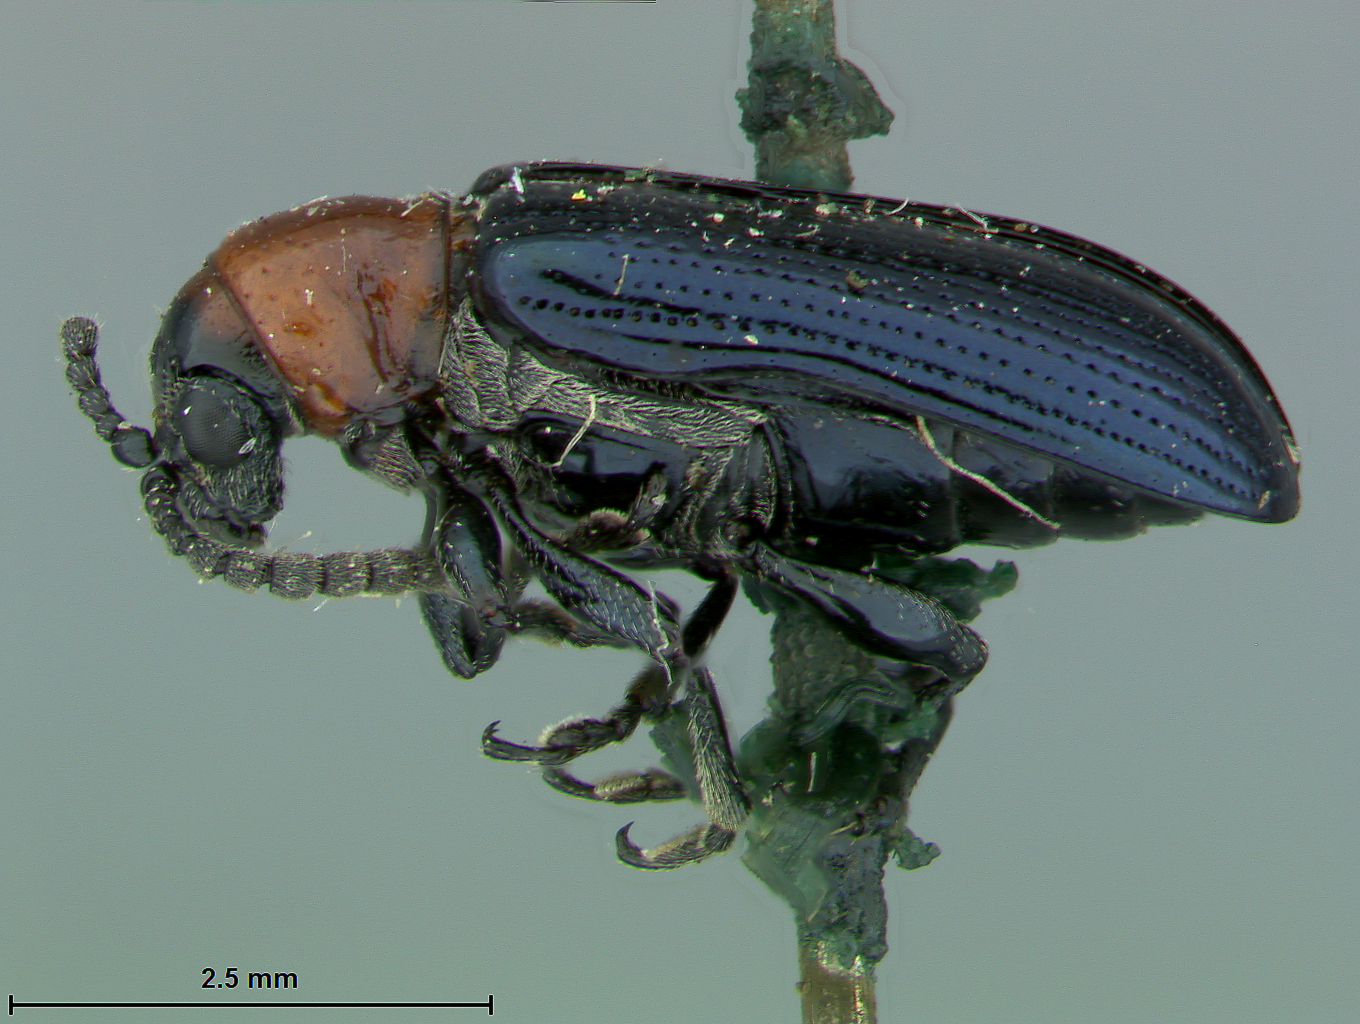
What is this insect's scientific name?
Lema longipennis
